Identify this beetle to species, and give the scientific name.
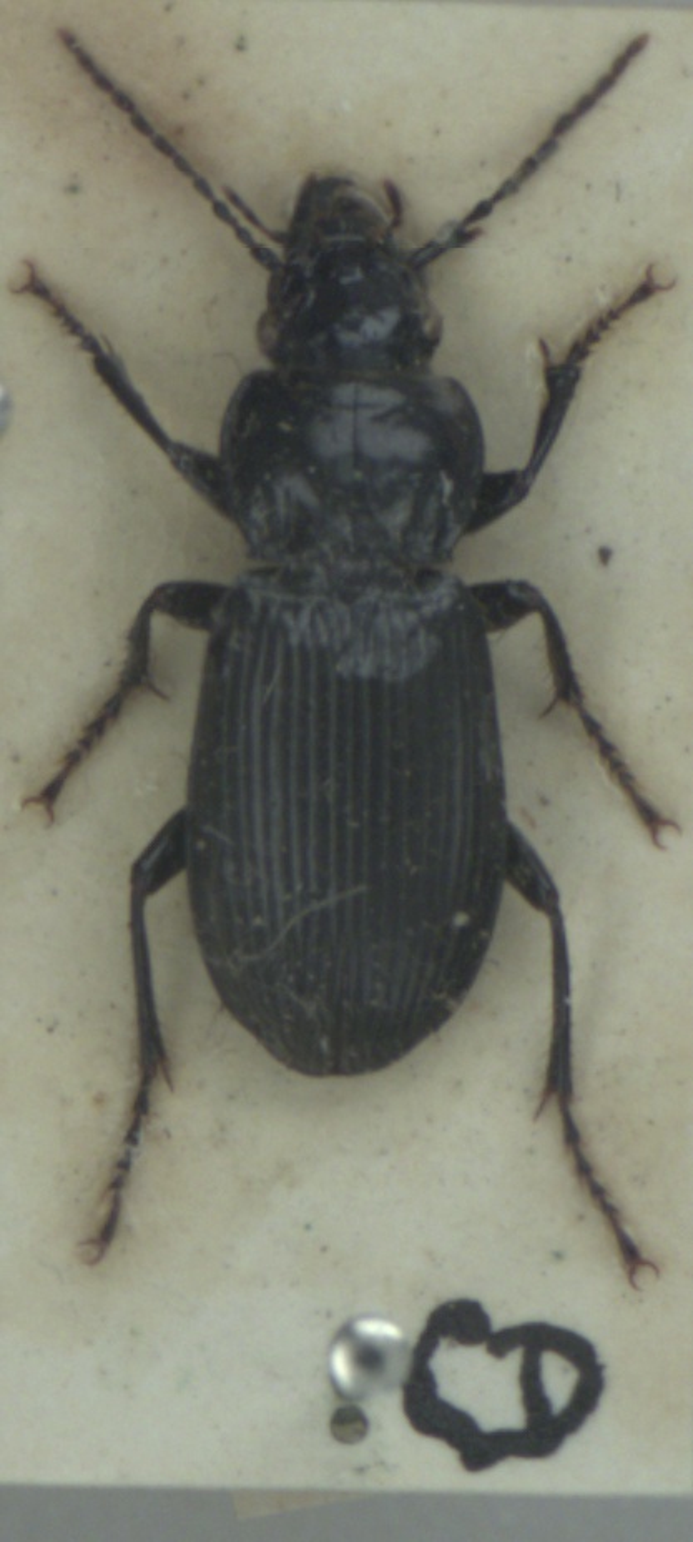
Pterostichus melanarius
